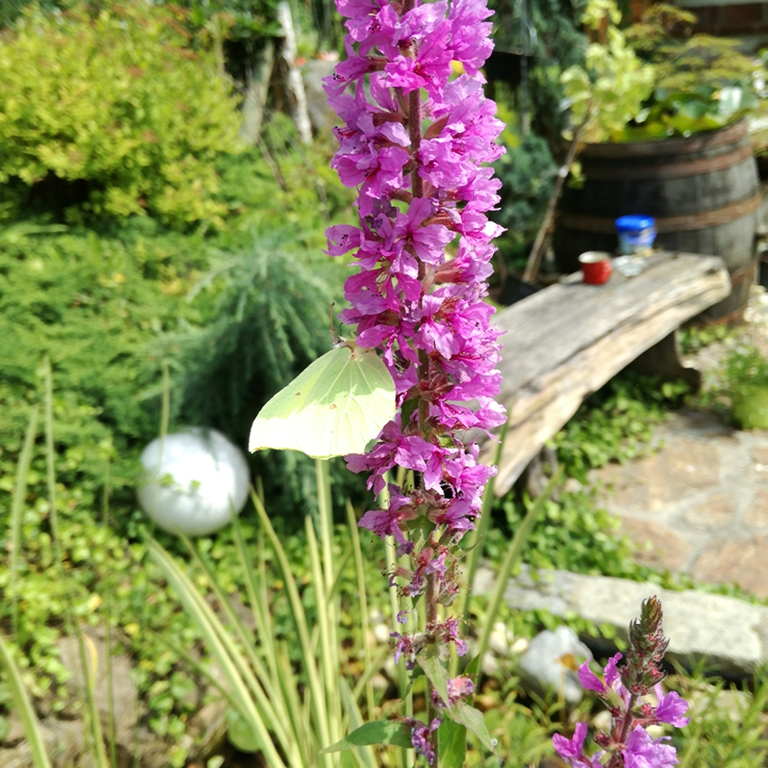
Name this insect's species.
Gonepteryx rhamni
